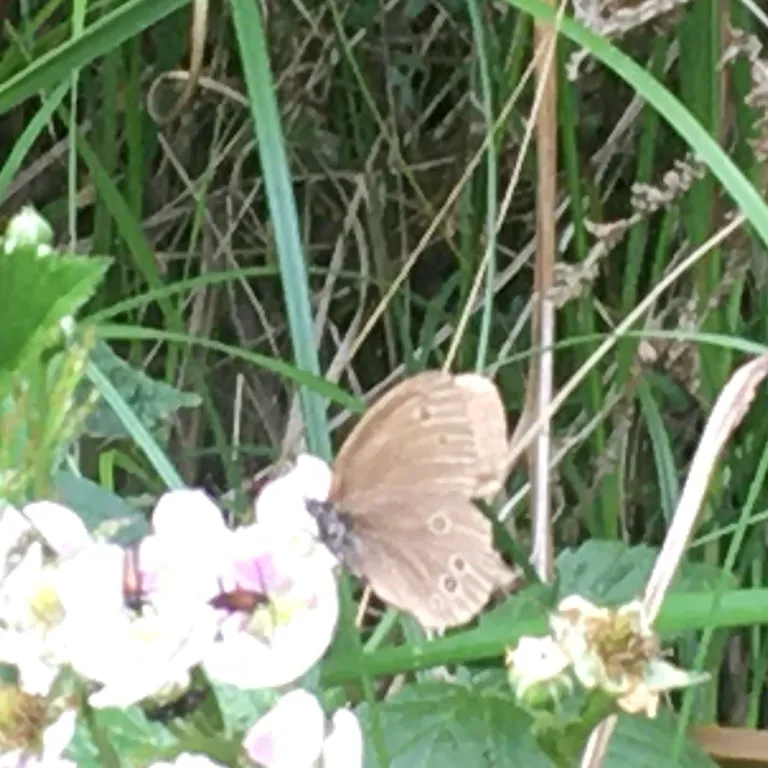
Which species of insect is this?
Aphantopus hyperantus
